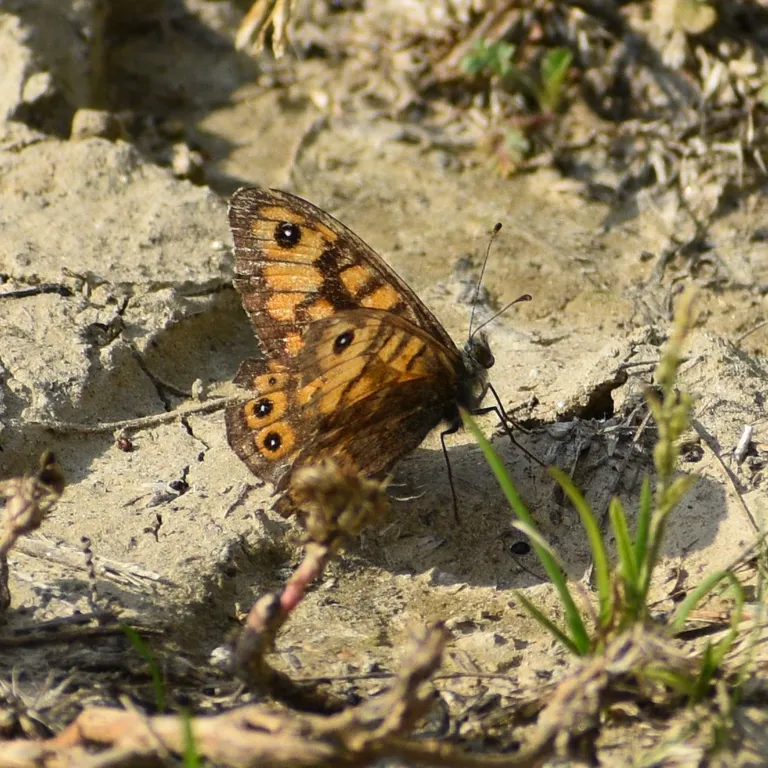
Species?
Lasiommata megera (also Pararge megera)
